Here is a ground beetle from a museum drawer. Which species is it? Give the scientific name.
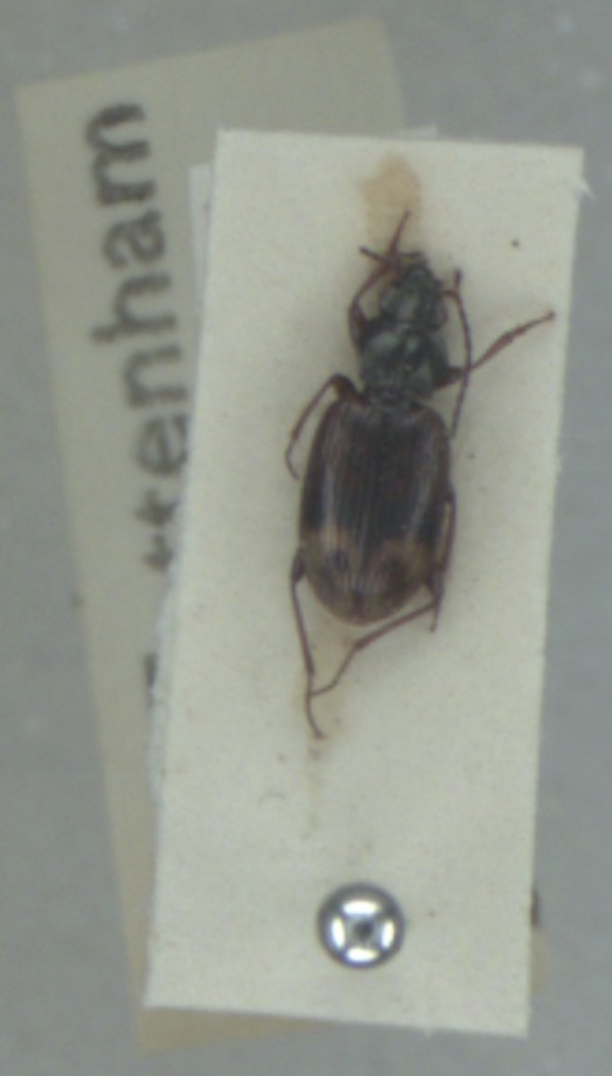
Bembidion dentellum
